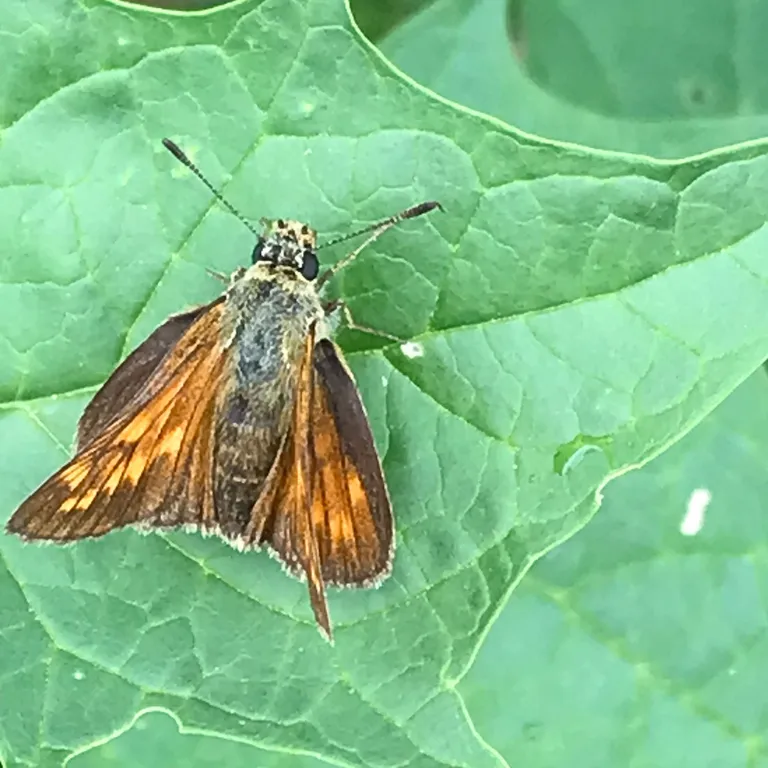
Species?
Ochlodes sylvanus (also Ochlodes venata)
